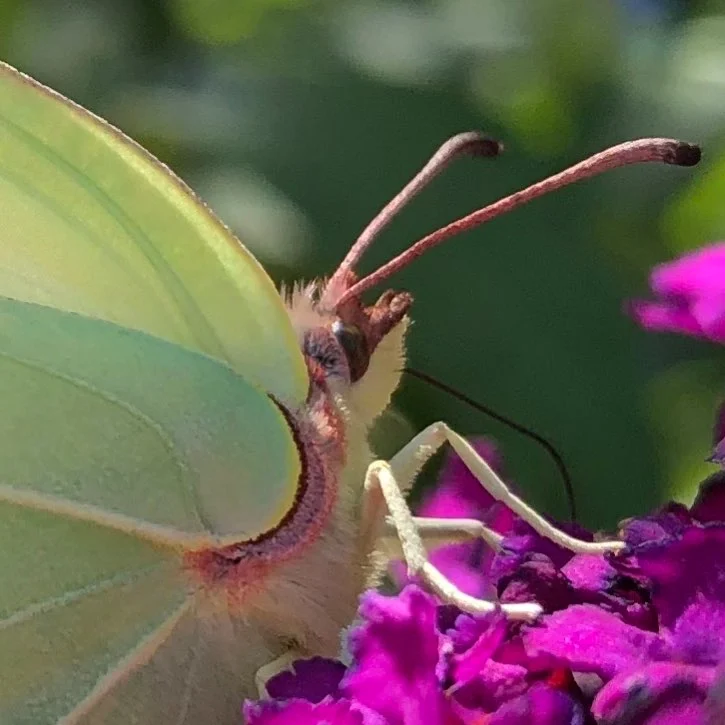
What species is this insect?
Gonepteryx rhamni
